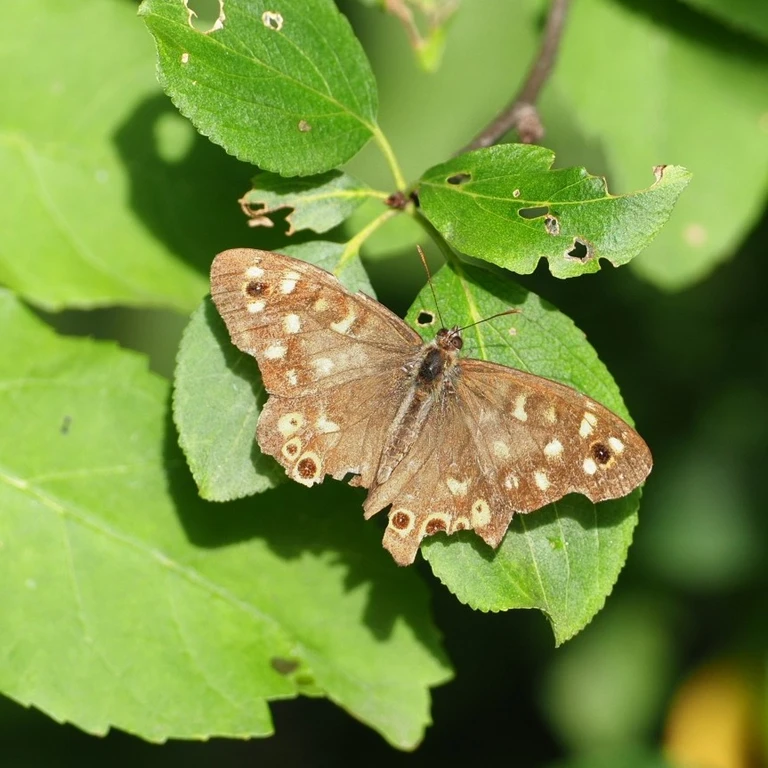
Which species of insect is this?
Pararge aegeria
